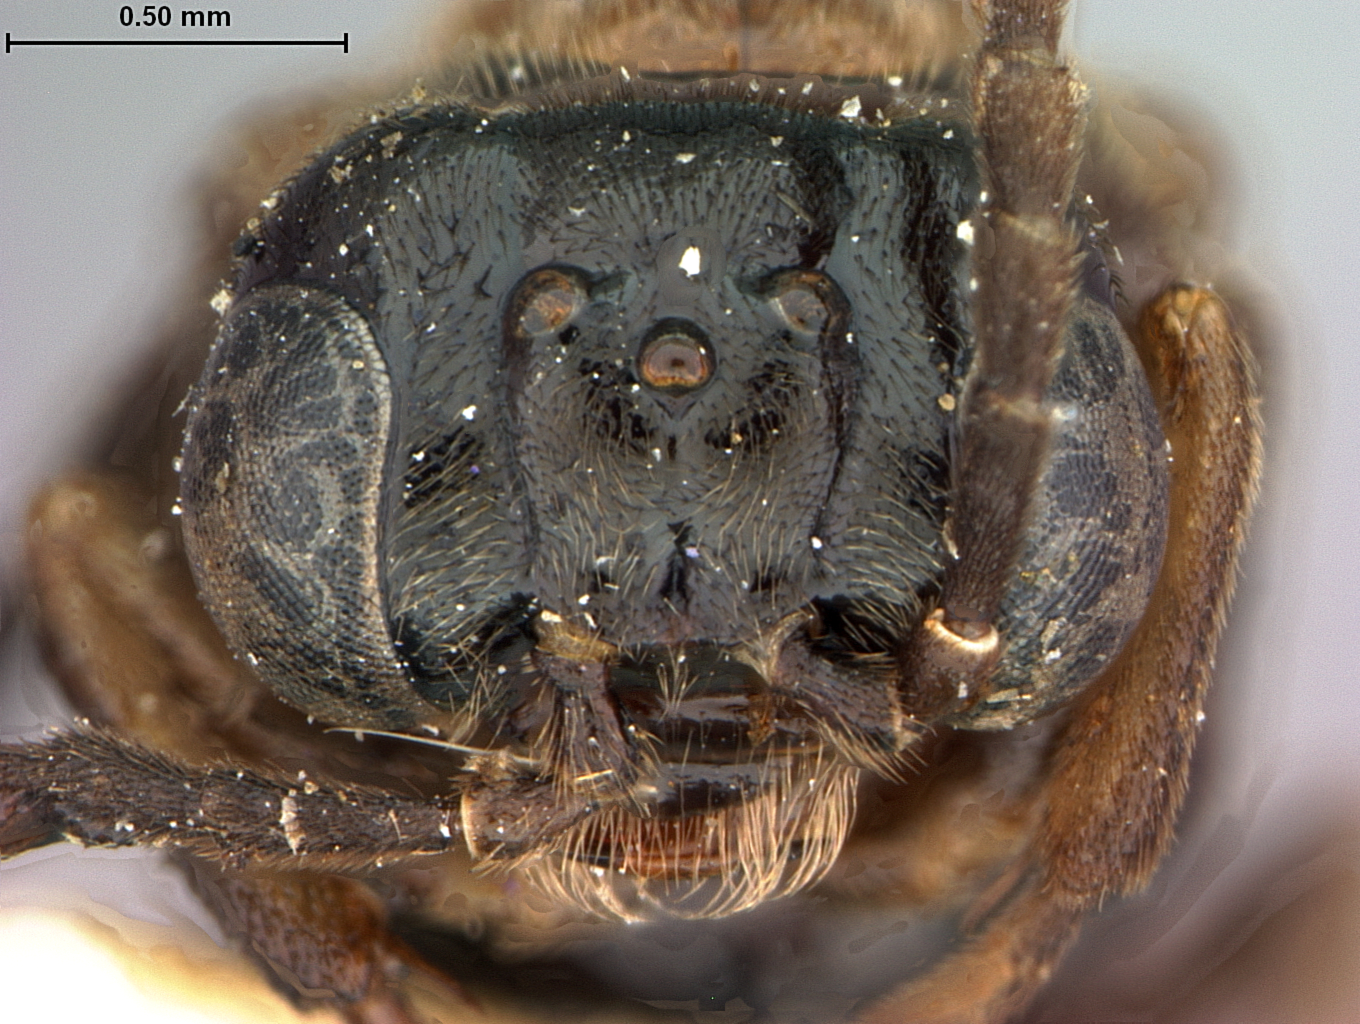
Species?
Haplostegus mexicanus
